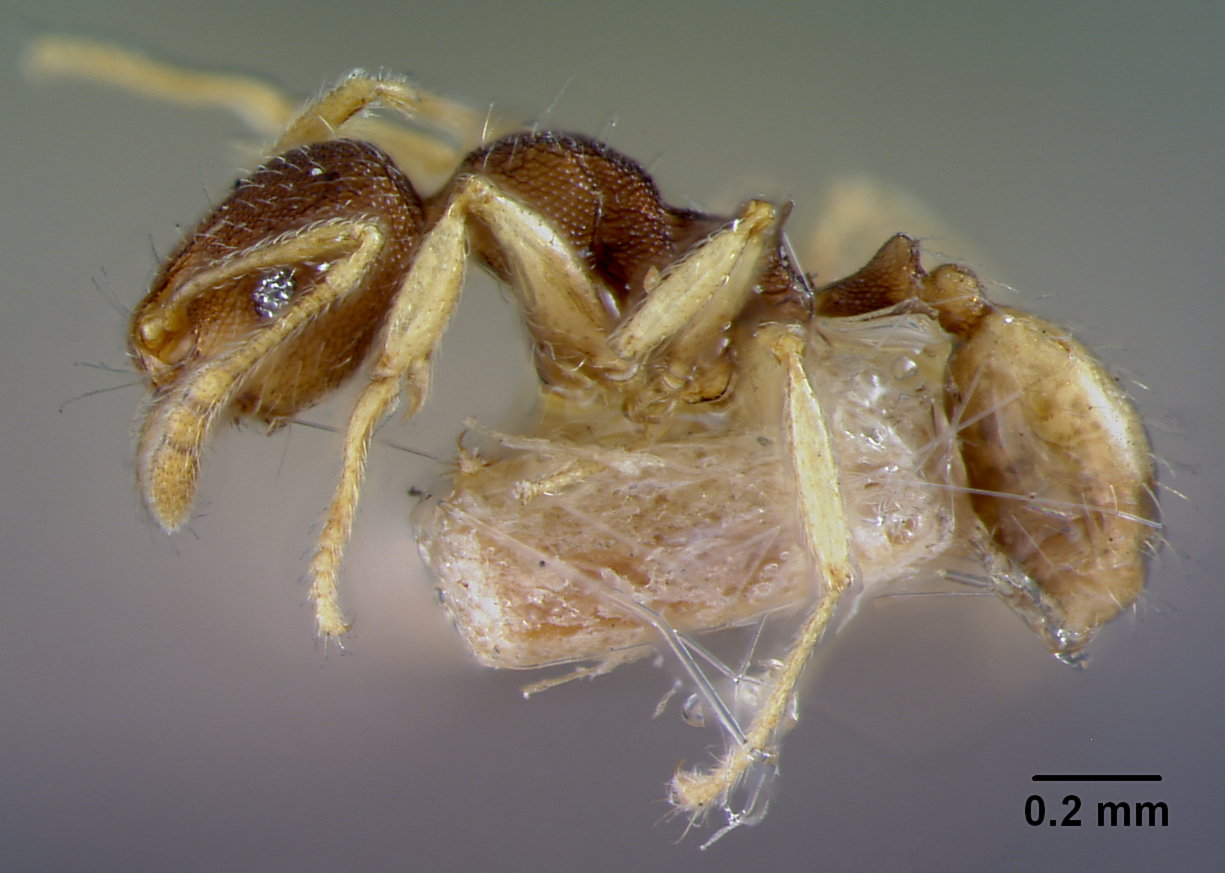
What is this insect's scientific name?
Pheidole nindi
